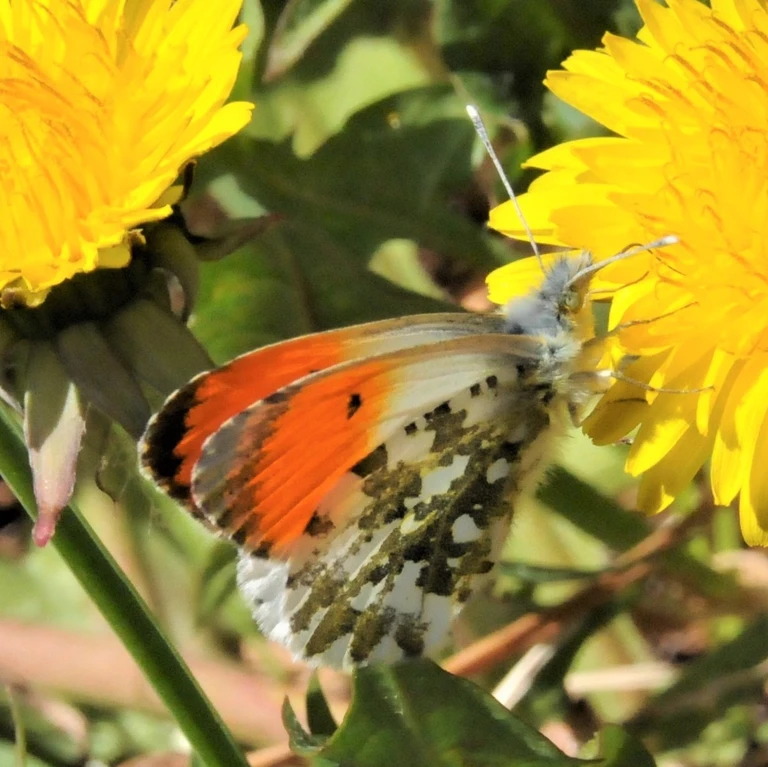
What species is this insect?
Anthocharis cardamines
